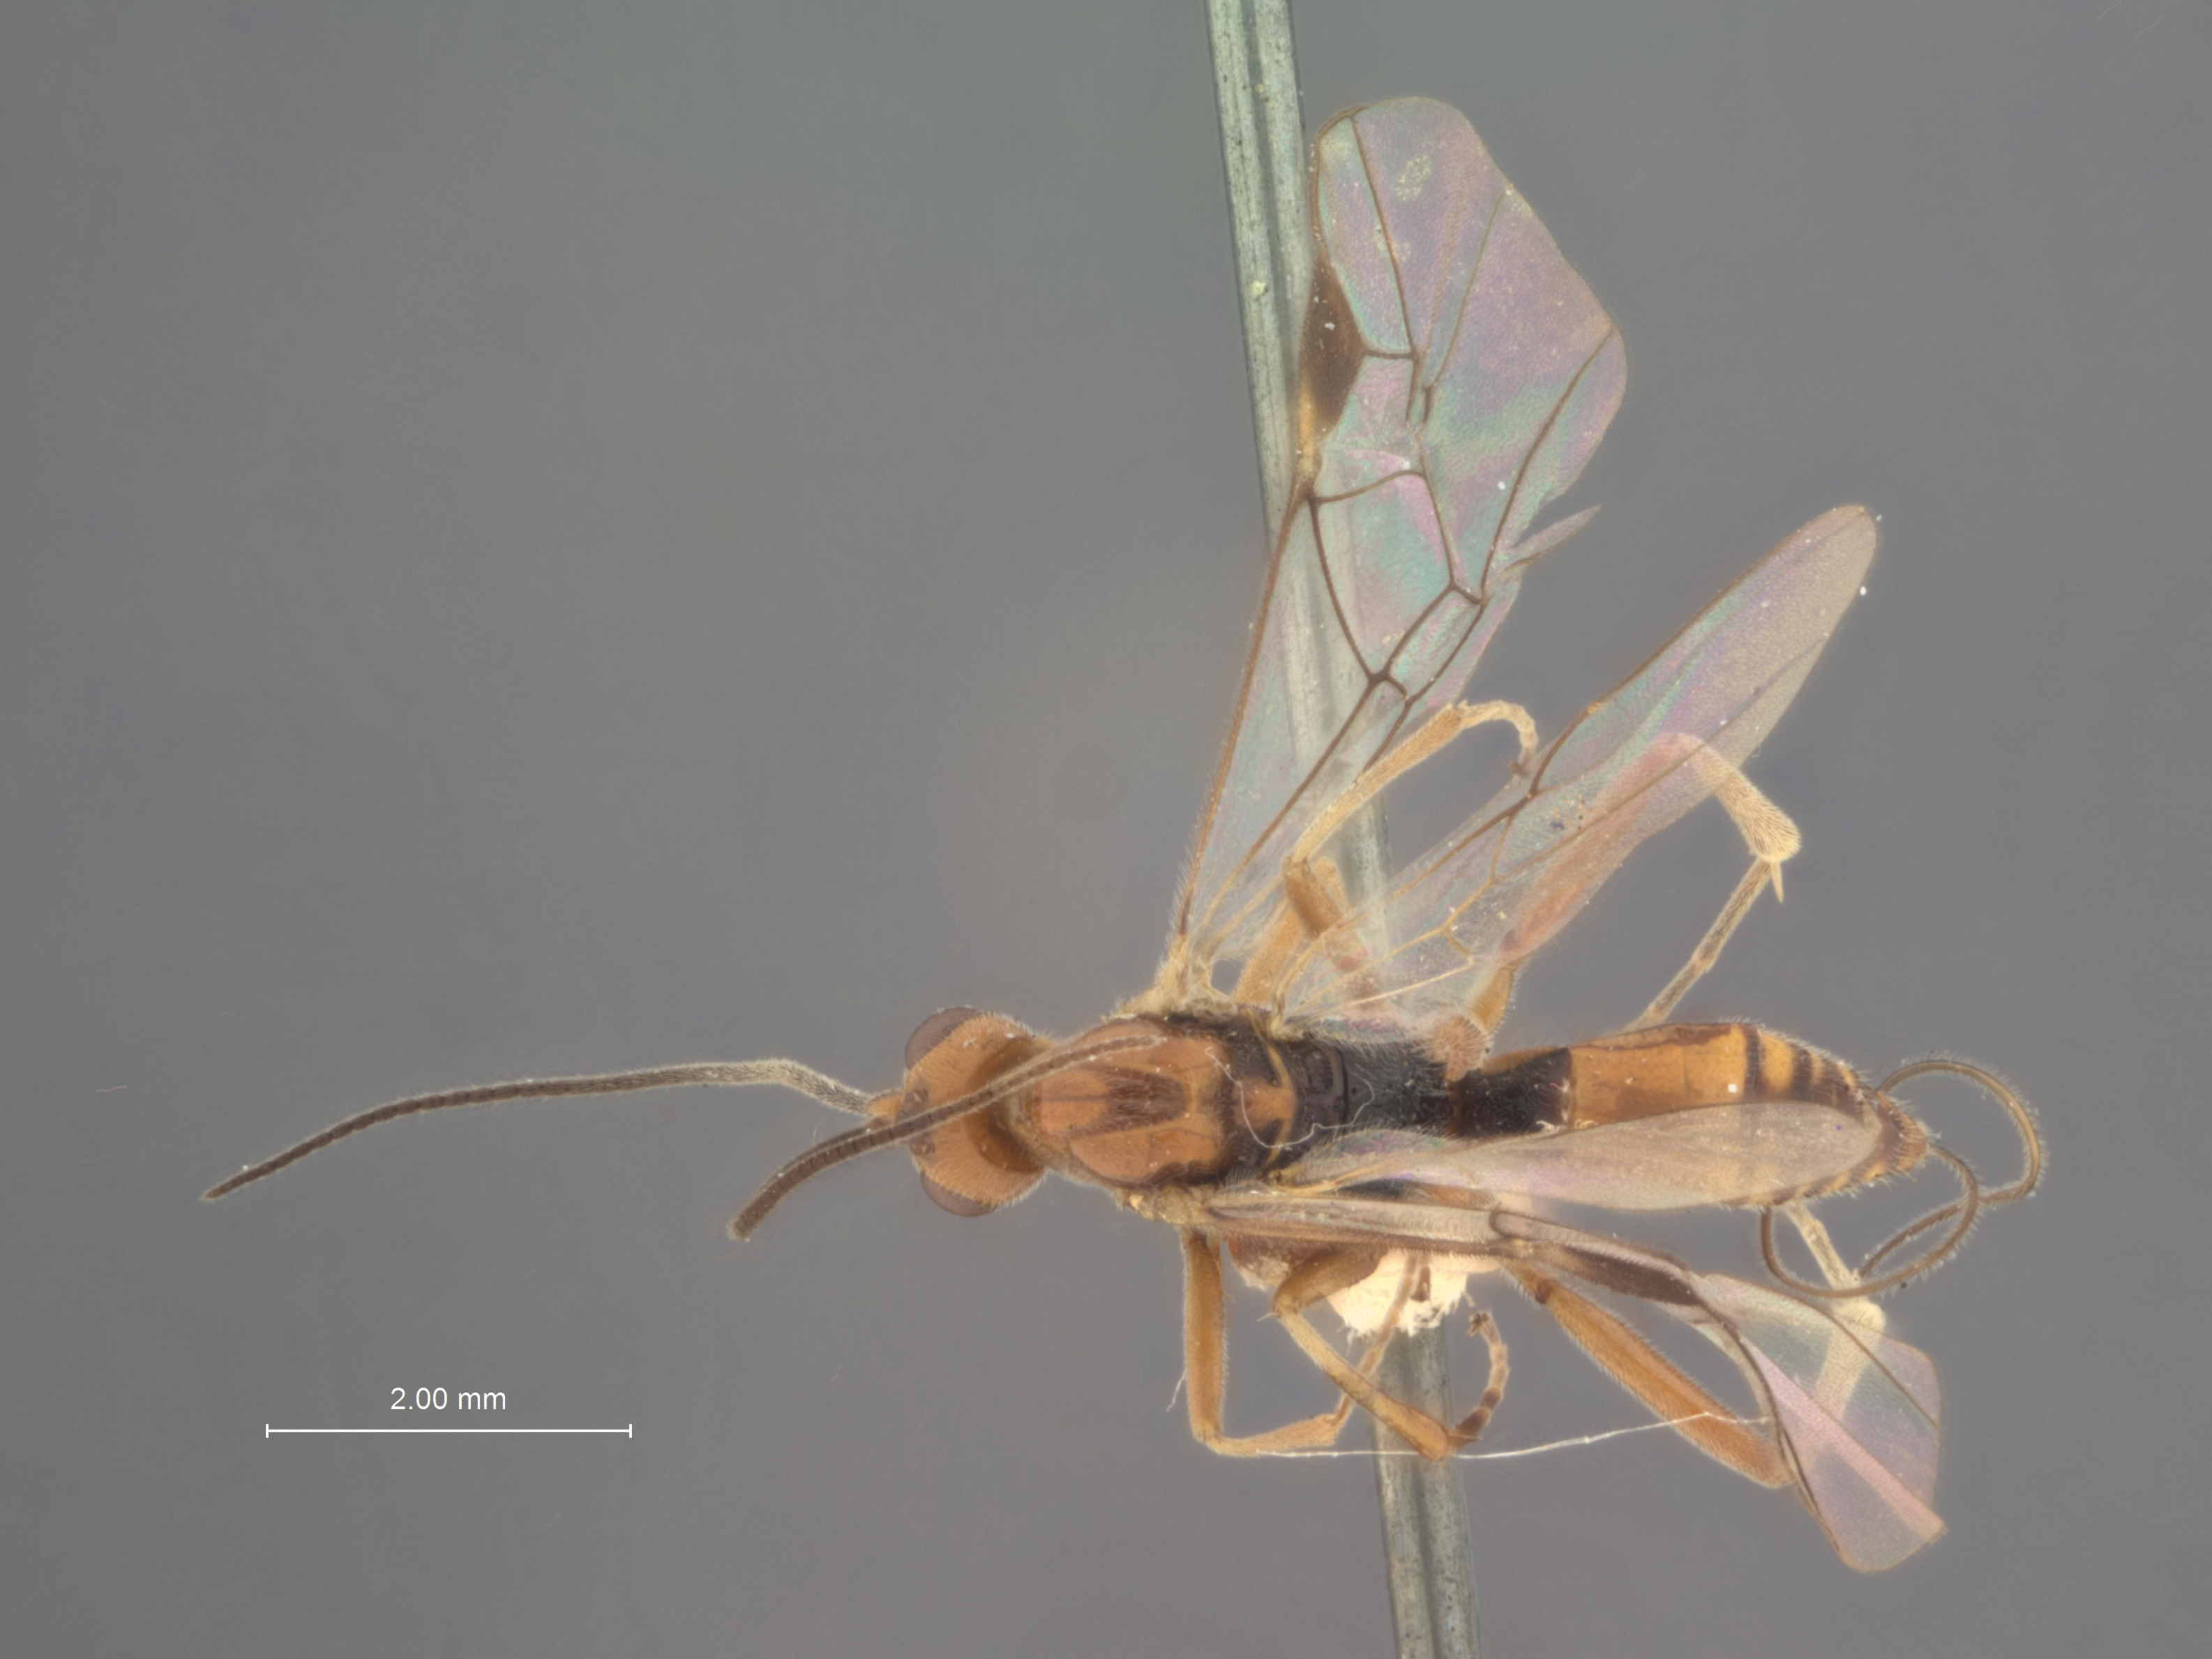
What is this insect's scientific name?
Microtypus dioryctrias
